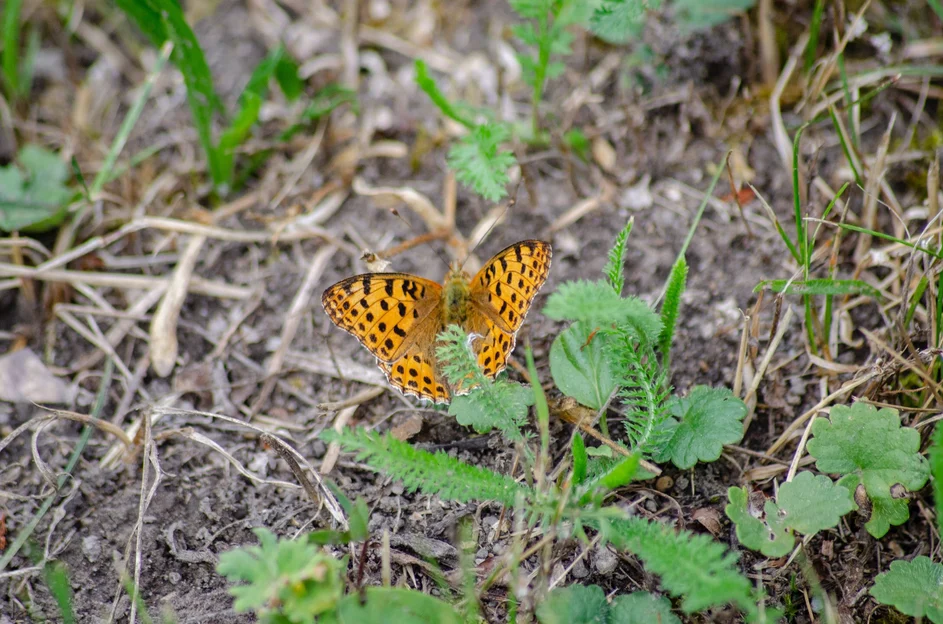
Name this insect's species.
Issoria lathonia
